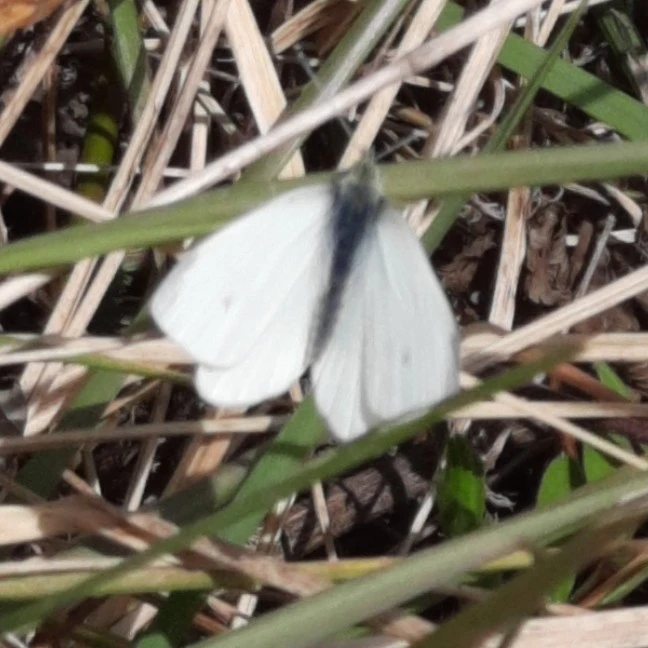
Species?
Pieris rapae
